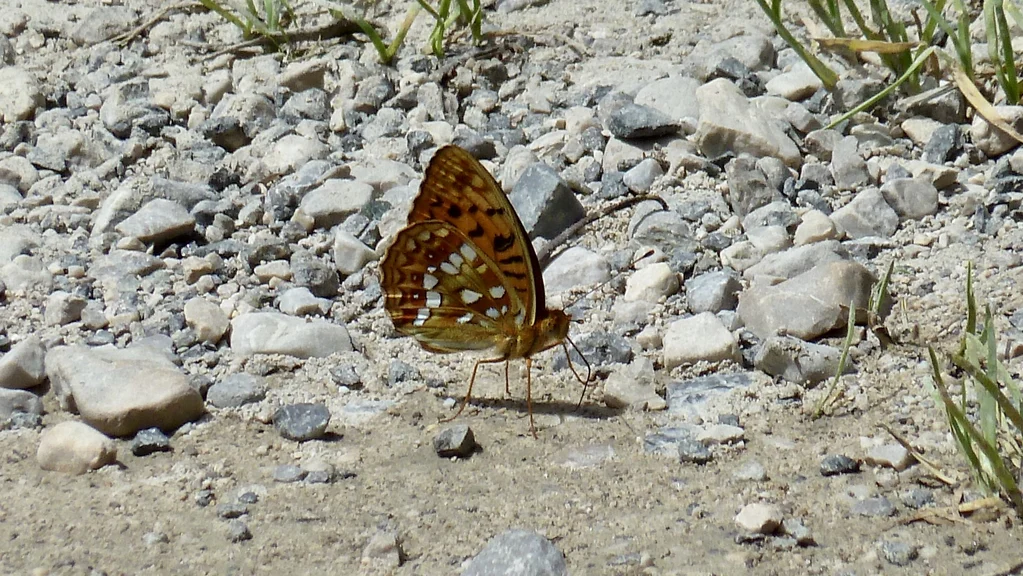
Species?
Fabriciana adippe
